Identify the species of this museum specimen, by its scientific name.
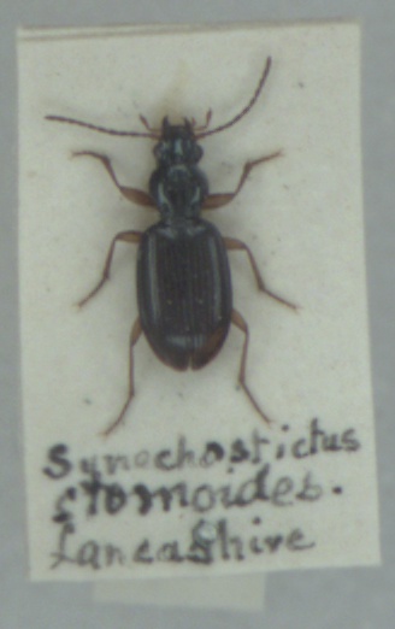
Sinechostictus stomoides
